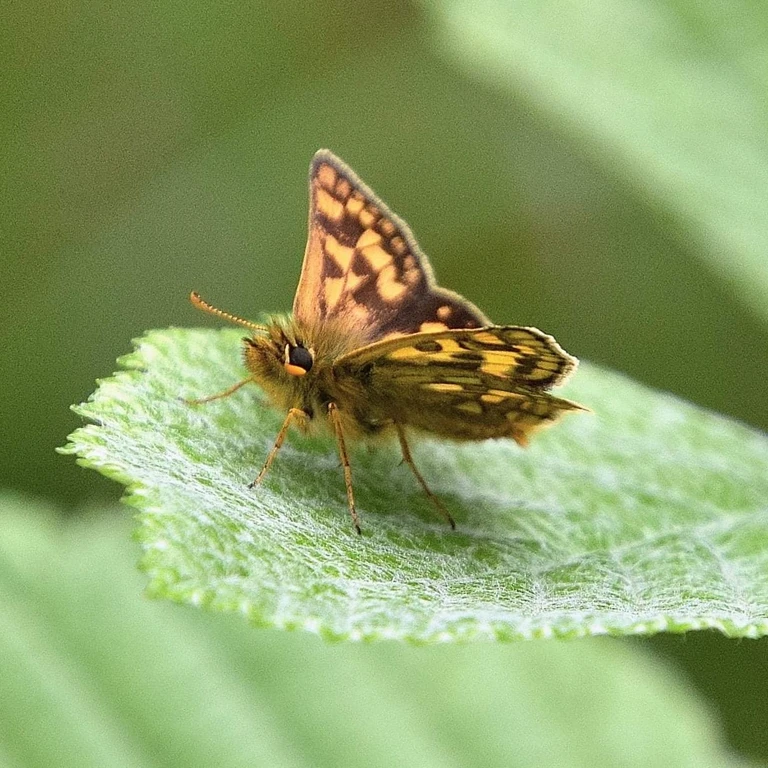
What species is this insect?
Carterocephalus palaemon
